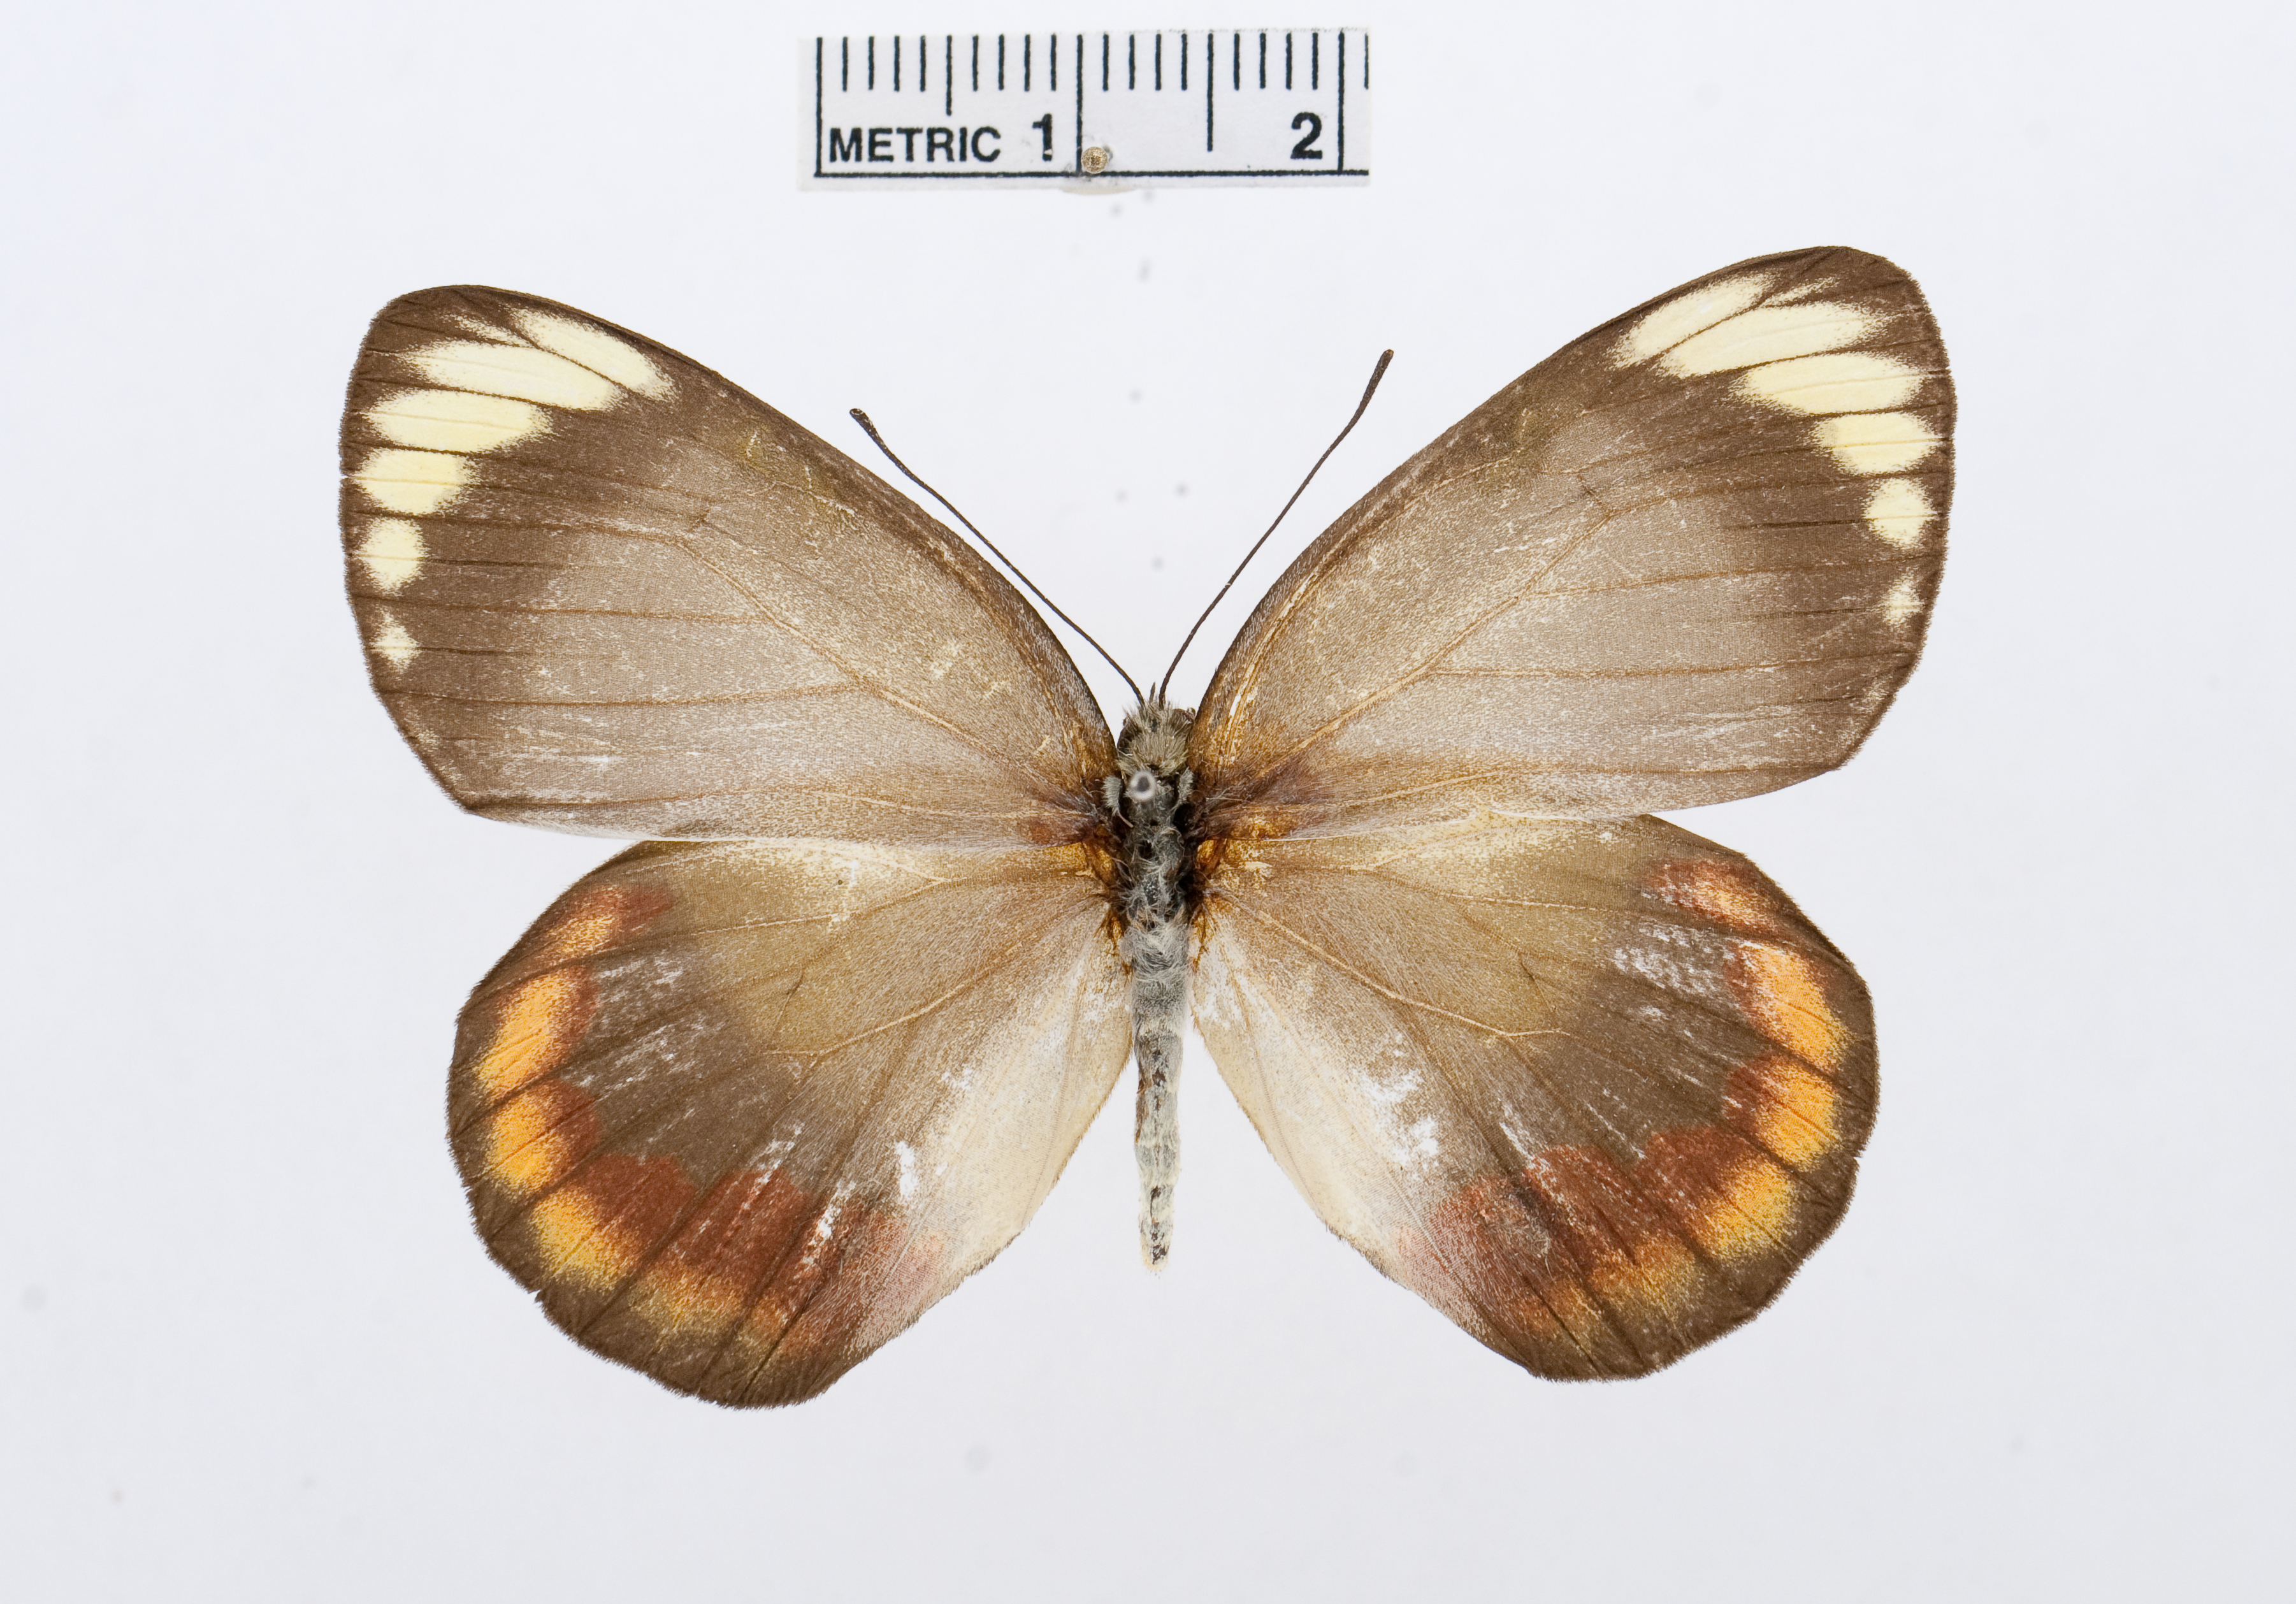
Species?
Delias euphemia
